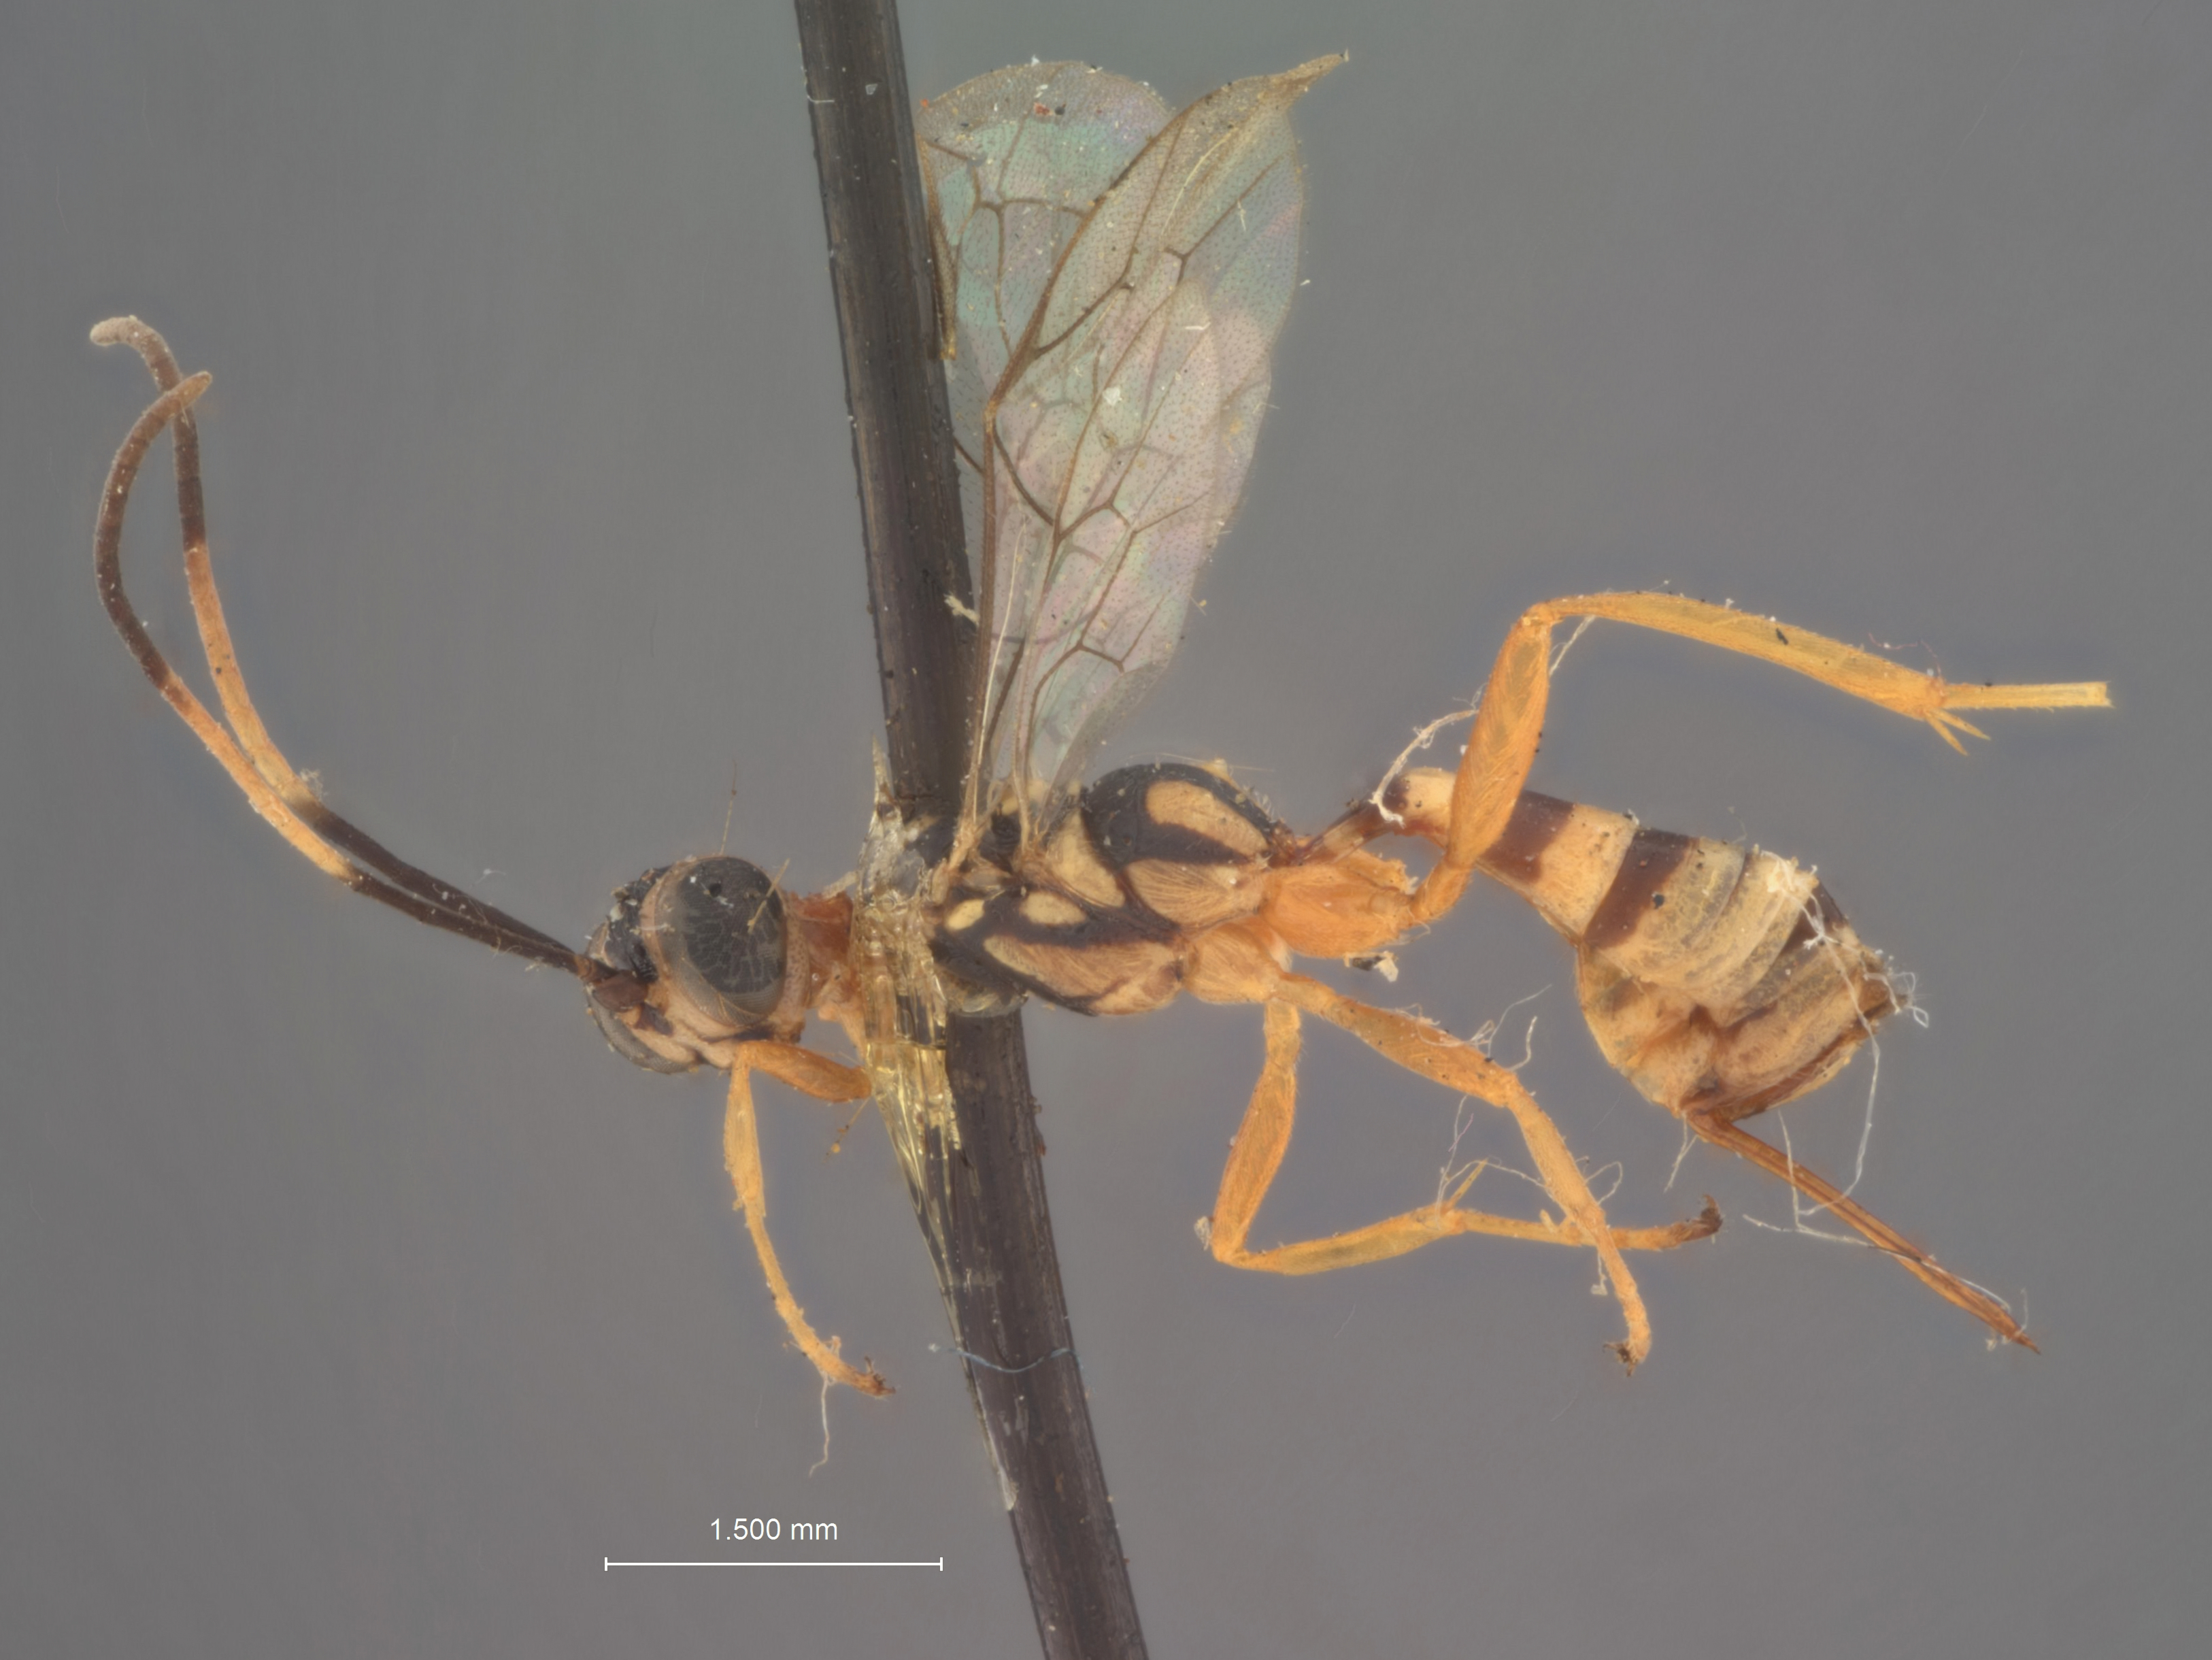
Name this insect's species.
Lymeon annulicornis
